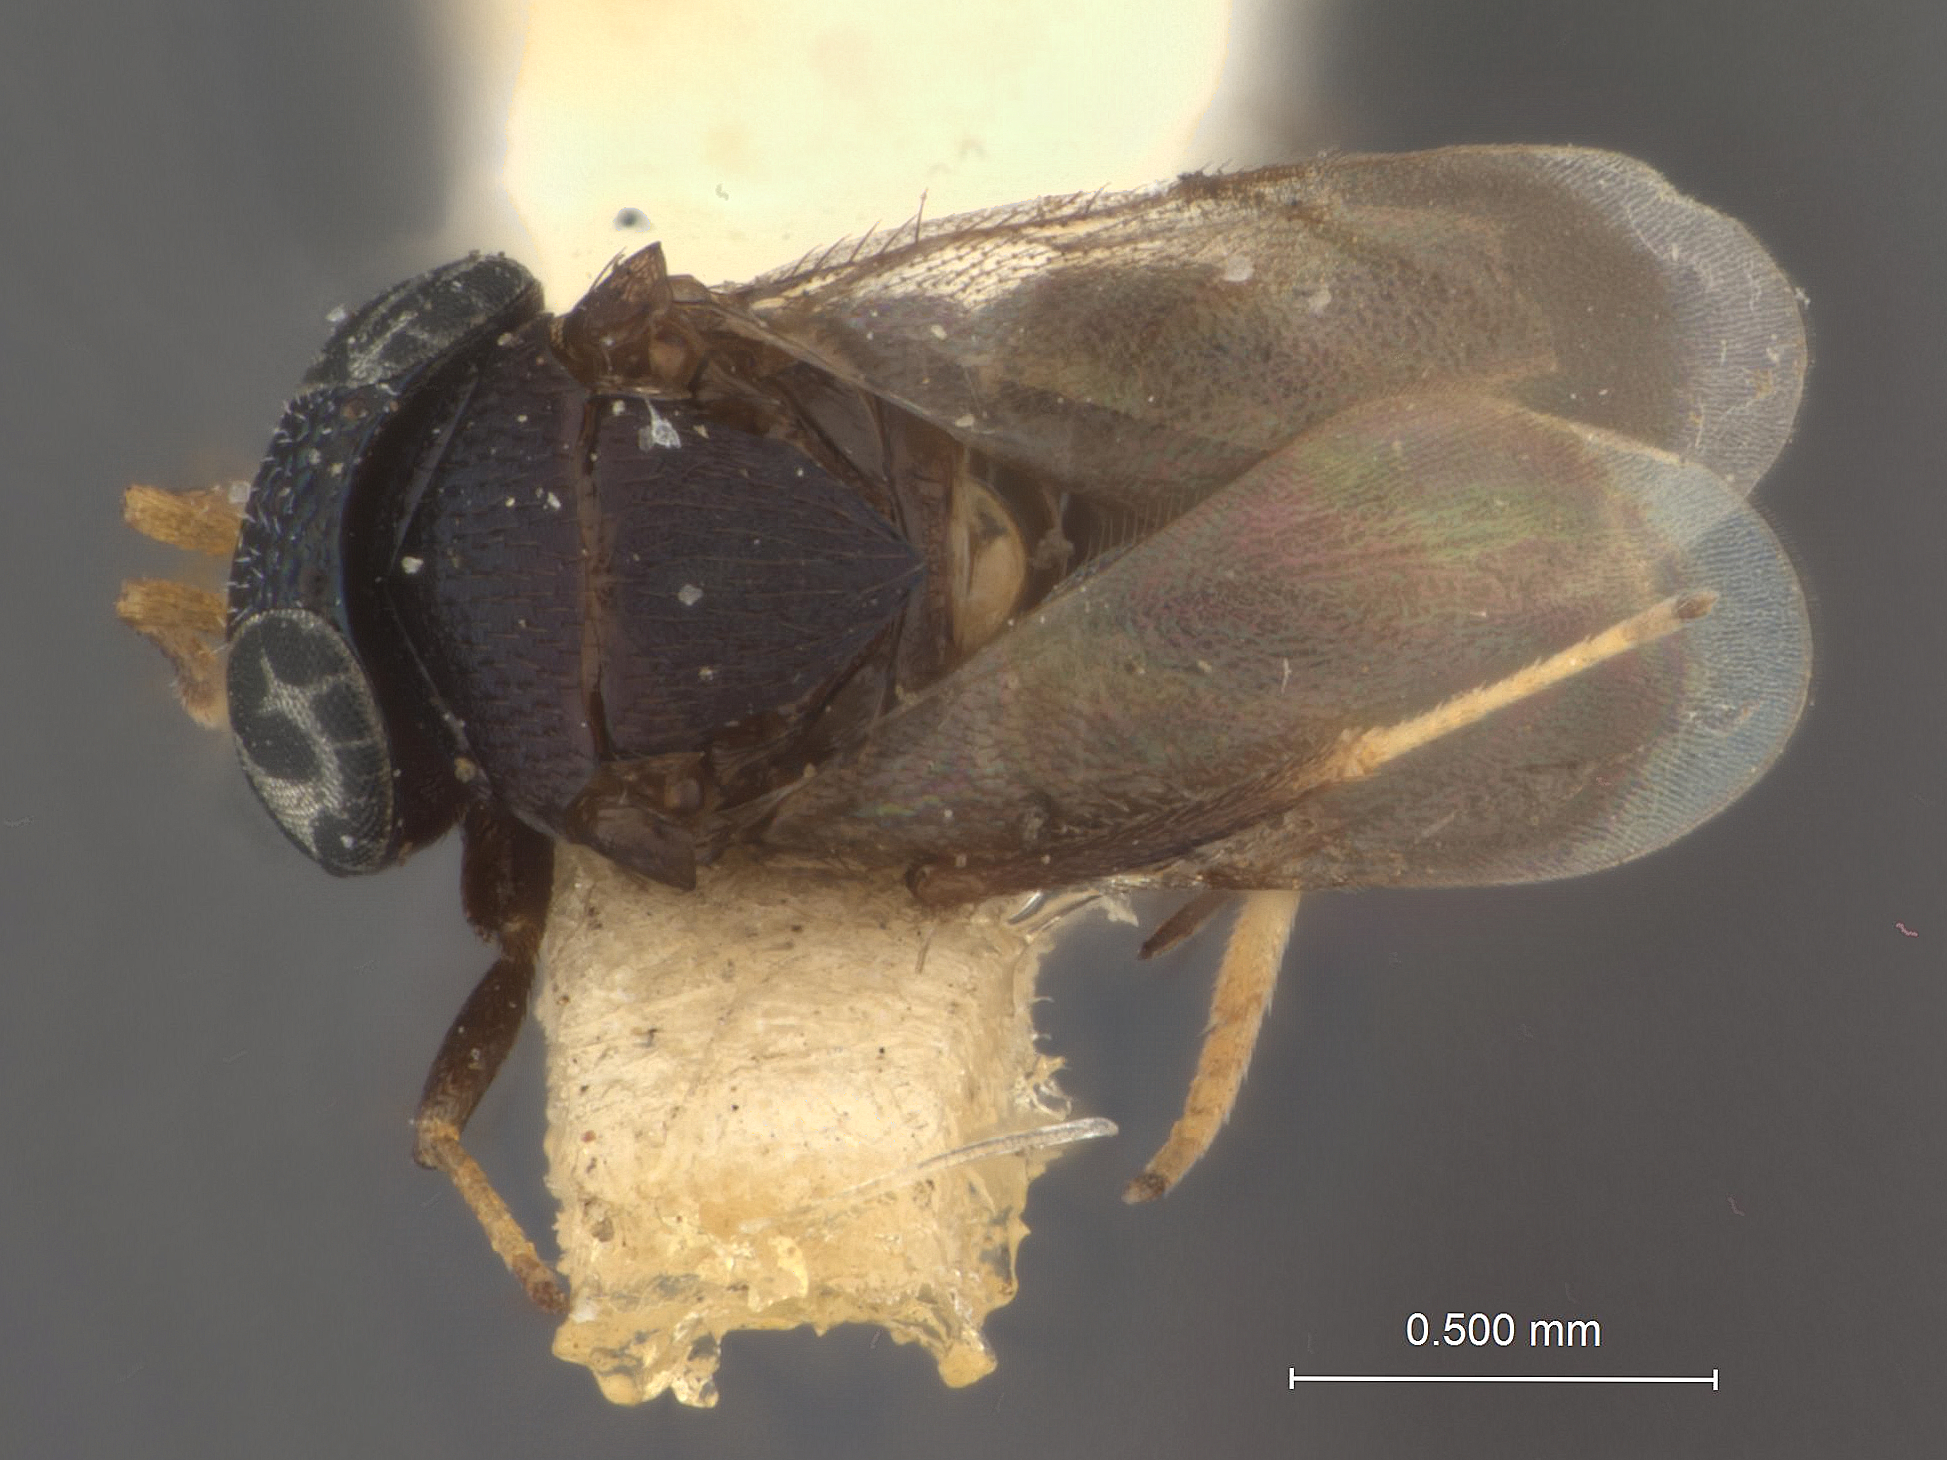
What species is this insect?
Phaenodiscus partifuscipennis
